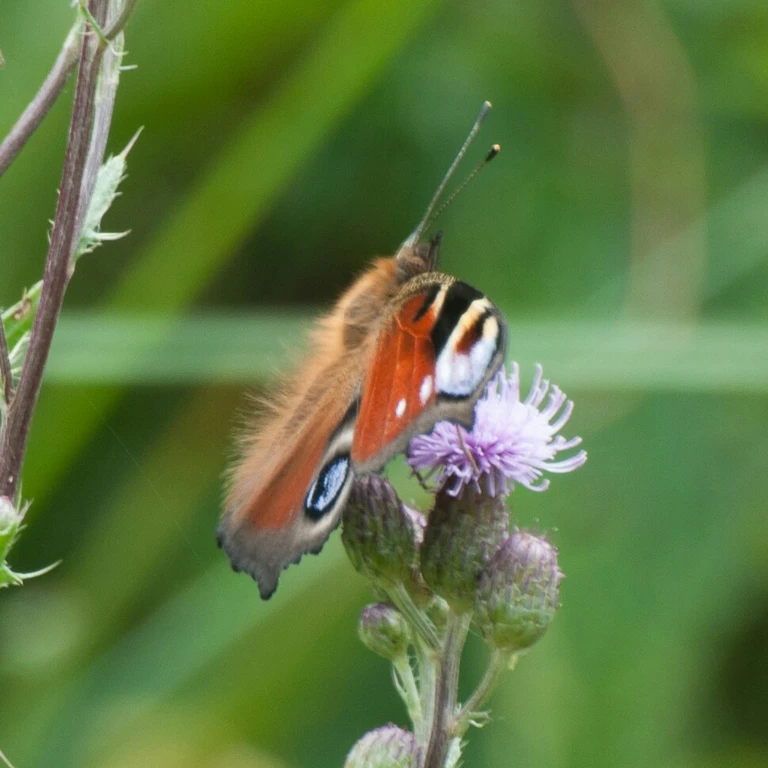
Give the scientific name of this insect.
Aglais io
